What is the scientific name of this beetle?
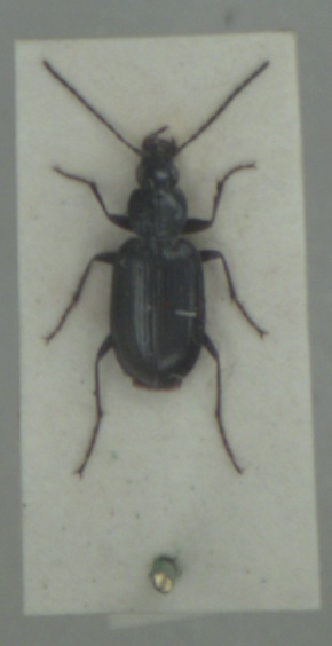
Agonum gracile
